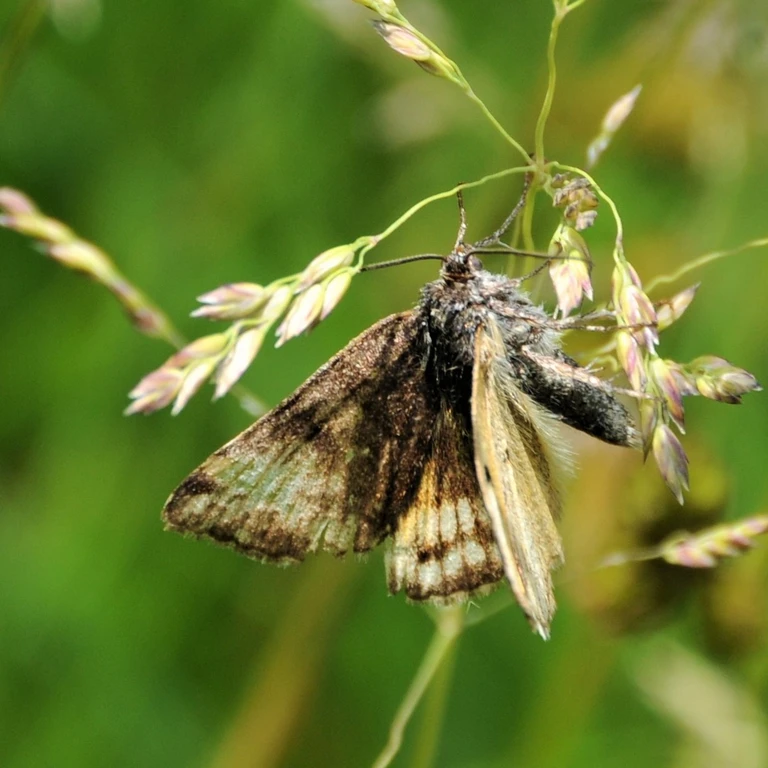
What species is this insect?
Euclidia glyphica
